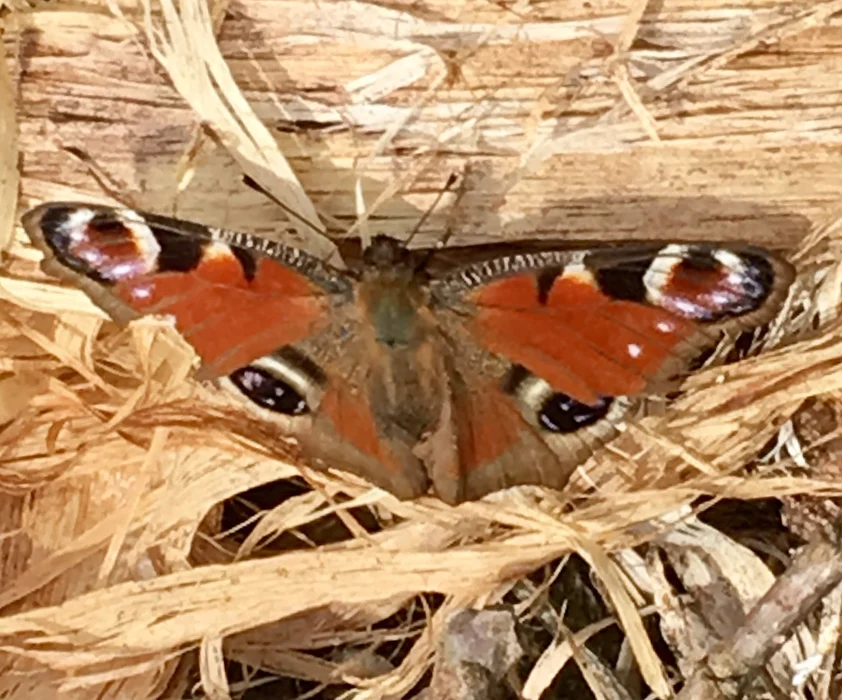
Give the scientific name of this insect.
Aglais io
